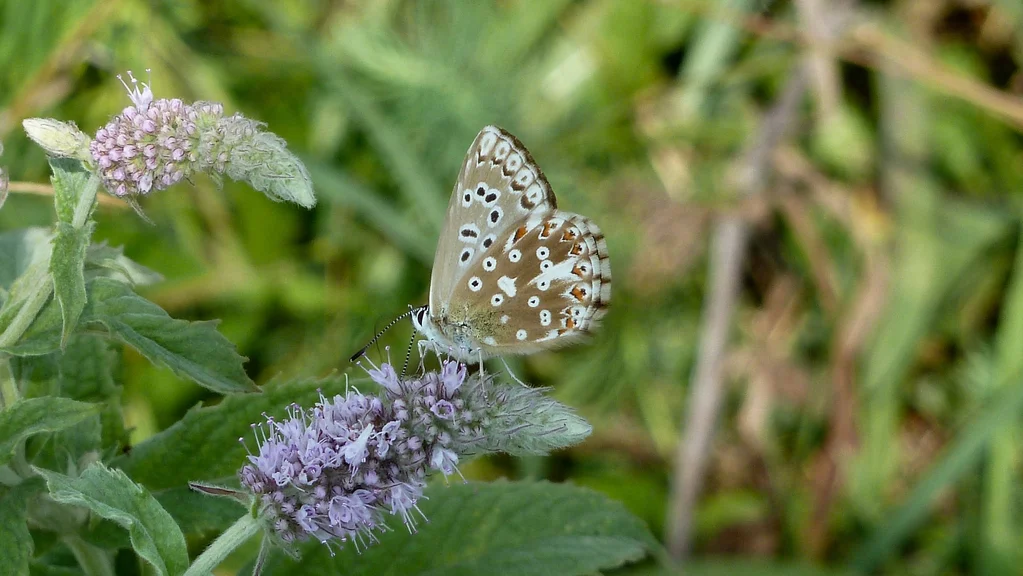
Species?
Lysandra coridon
